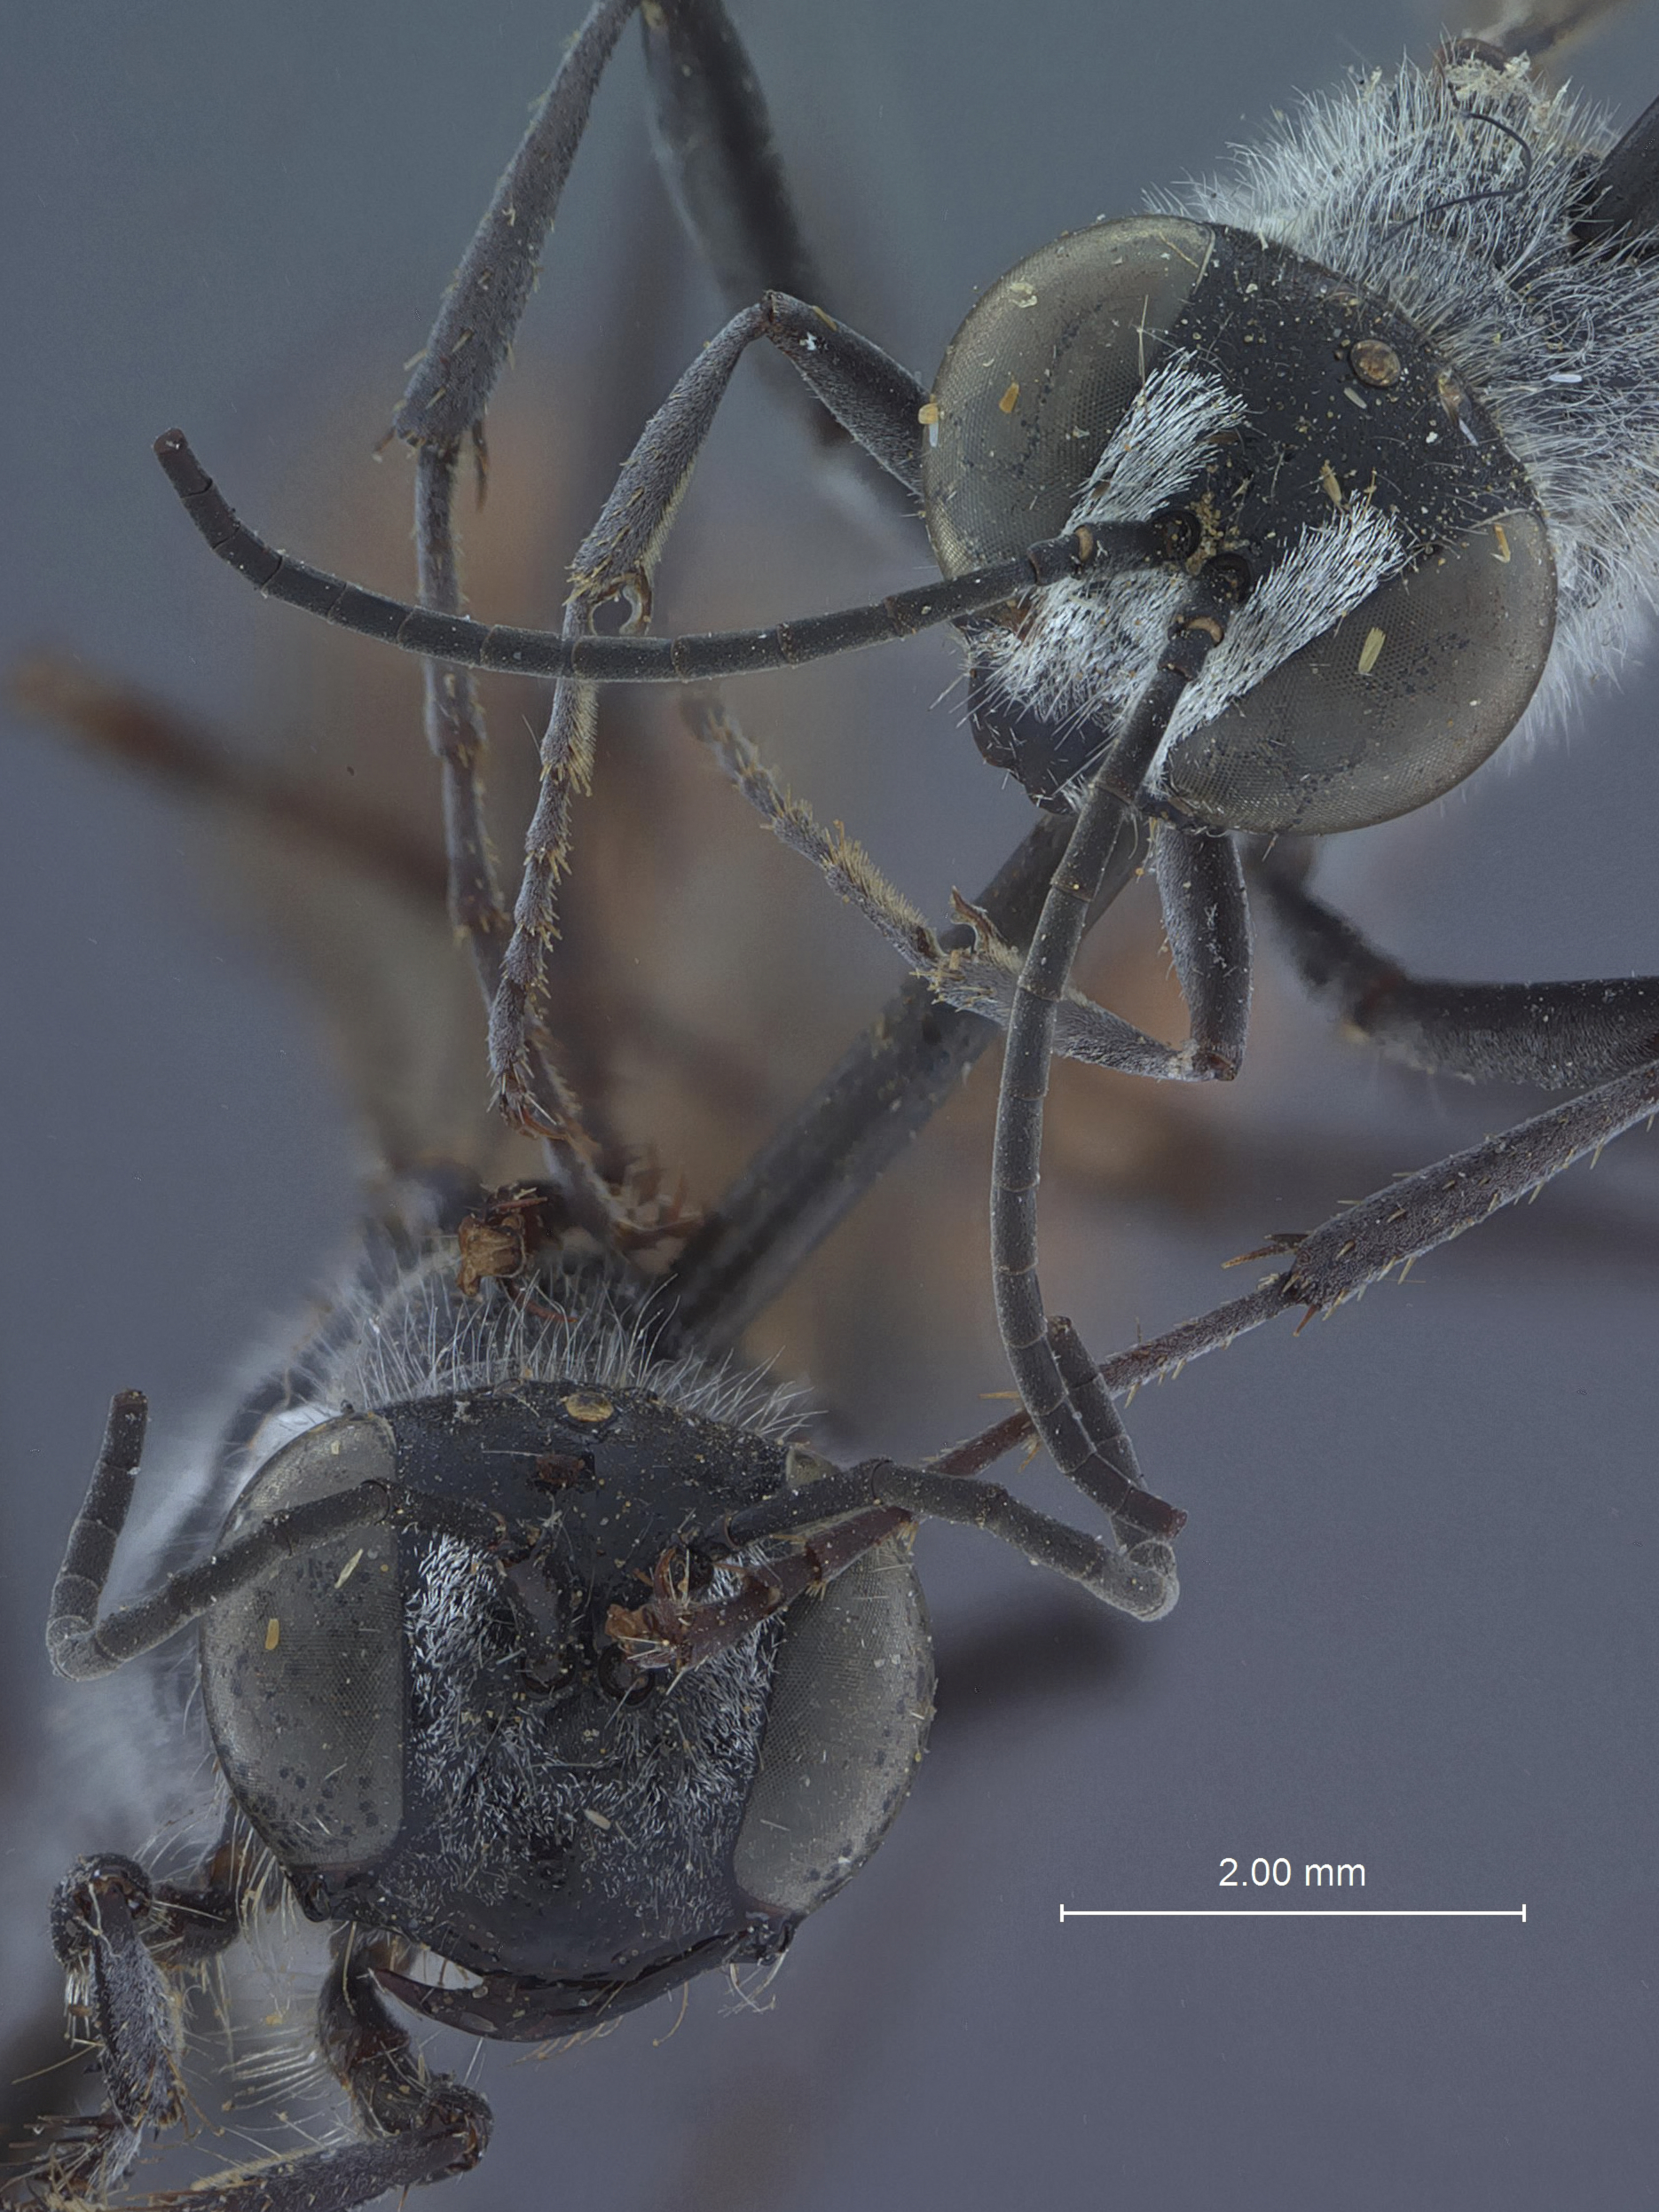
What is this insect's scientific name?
Sphex acculeatus
